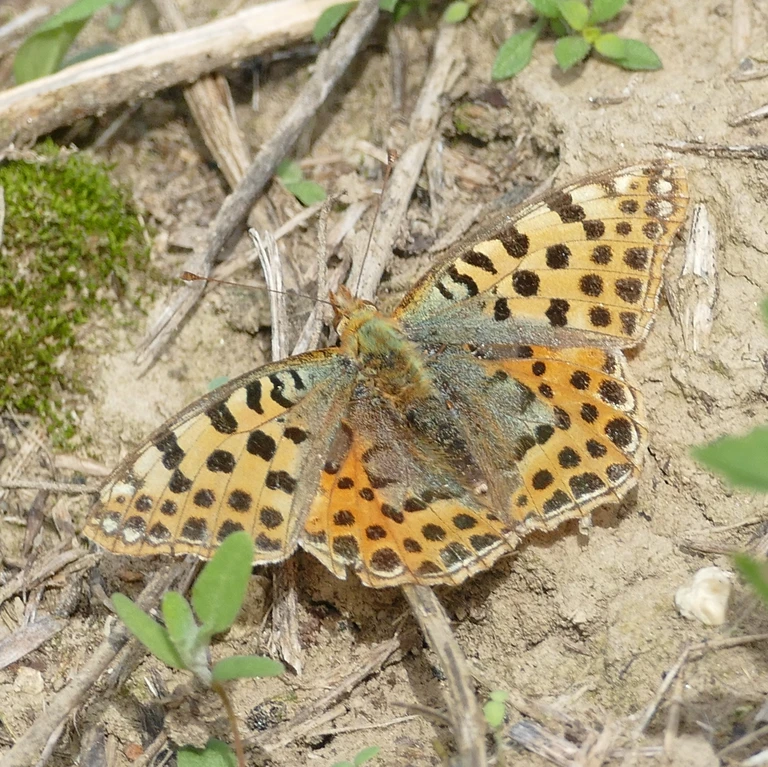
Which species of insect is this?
Issoria lathonia
